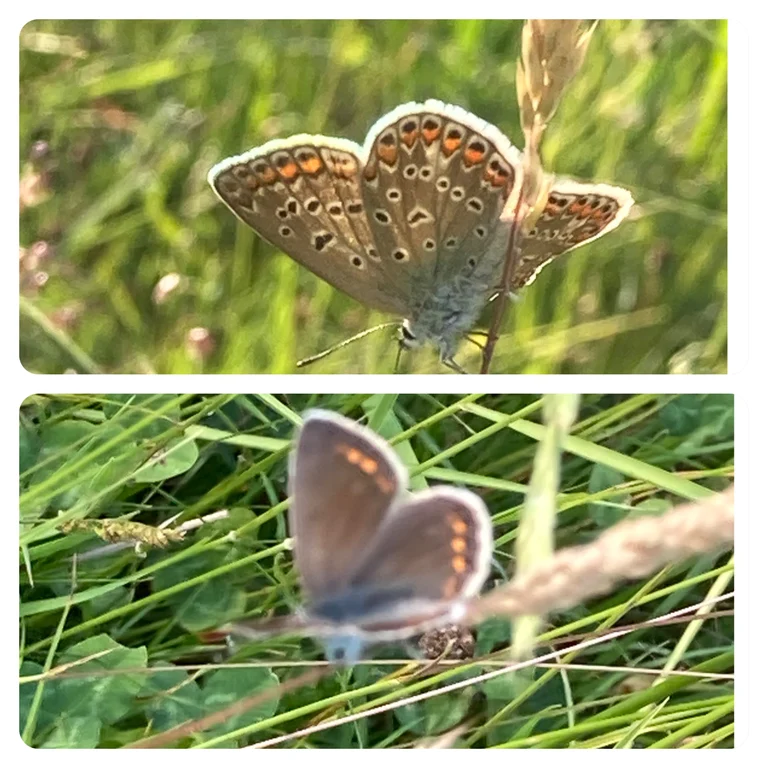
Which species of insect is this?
Polyommatus icarus
